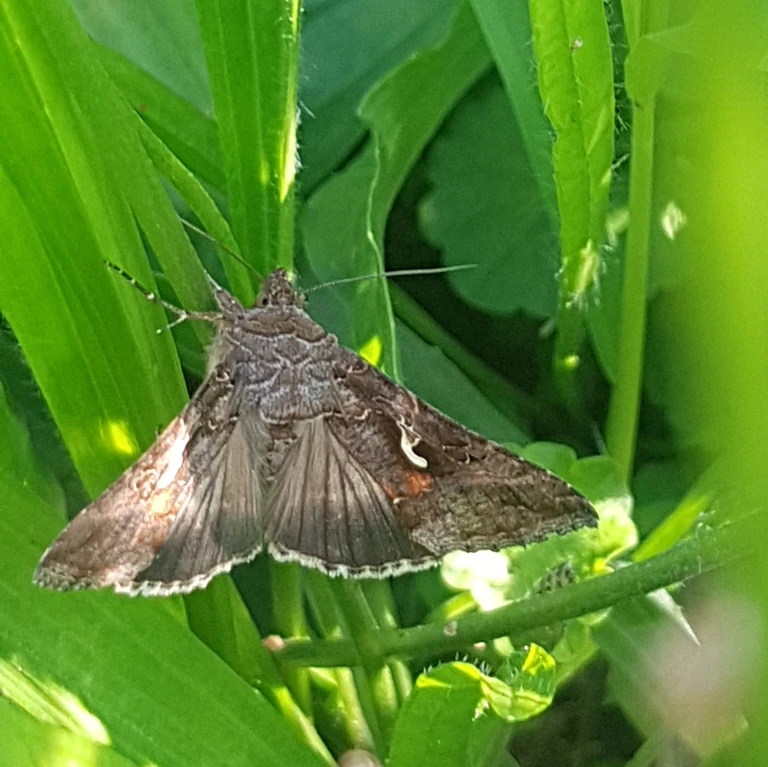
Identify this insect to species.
Autographa gamma
